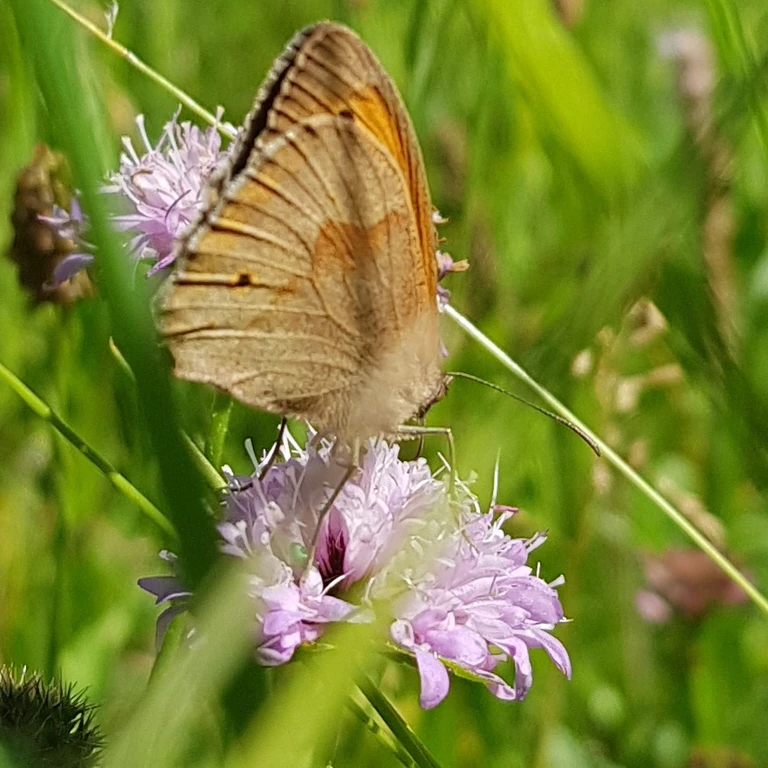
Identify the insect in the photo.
Maniola jurtina
